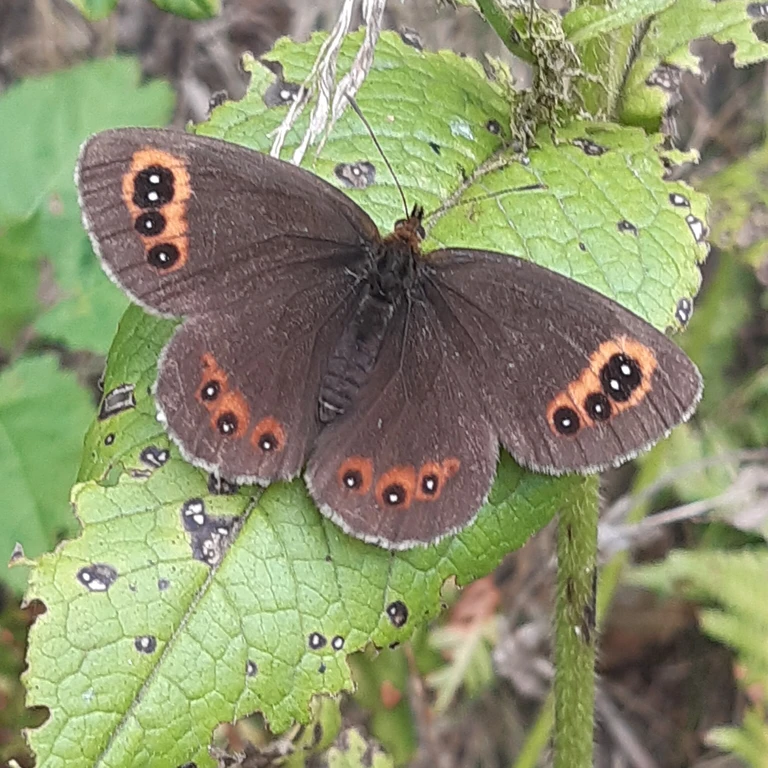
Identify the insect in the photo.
Erebia aethiops
